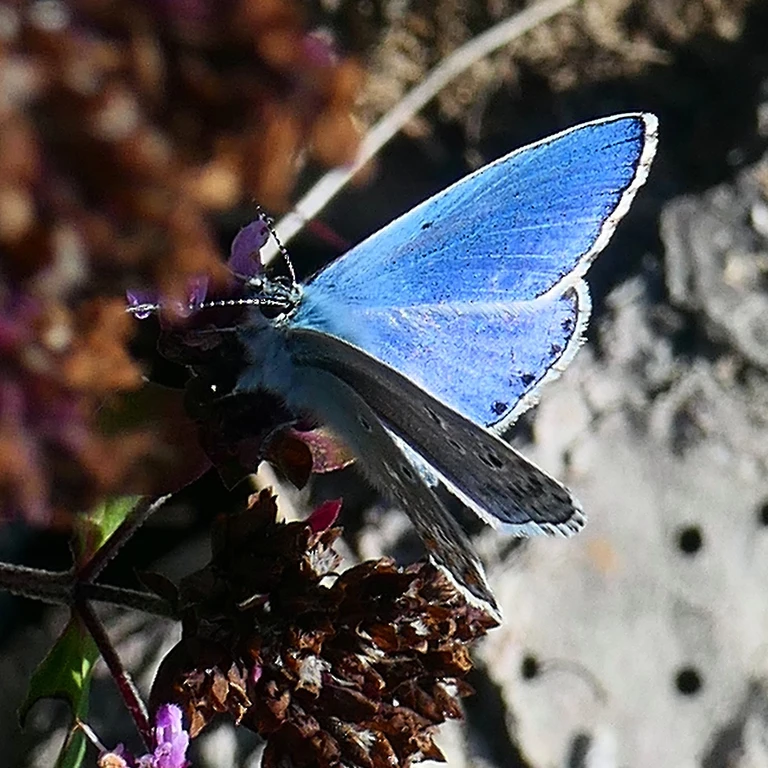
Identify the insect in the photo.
Lysandra bellargus
